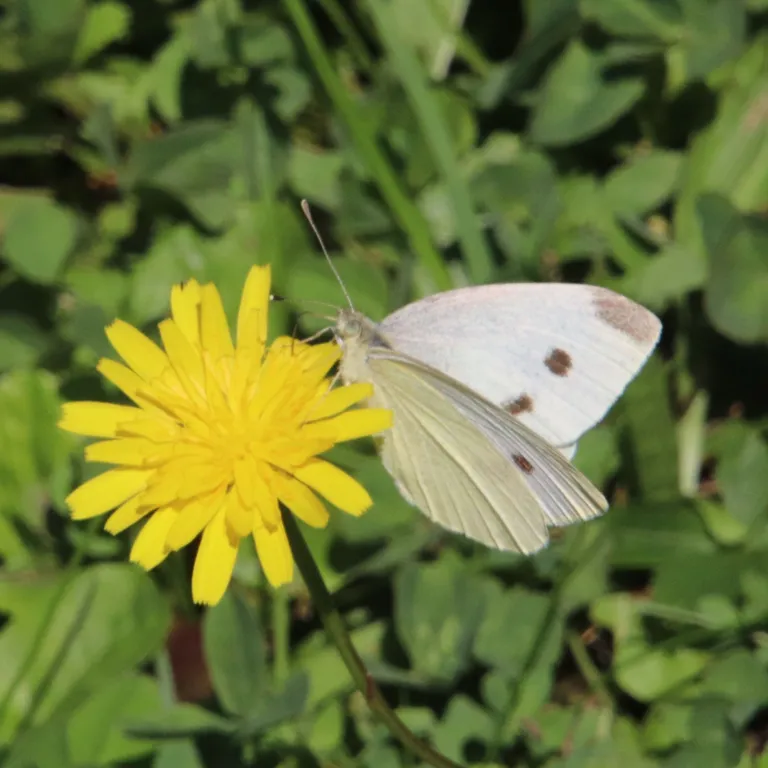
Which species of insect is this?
Pieris rapae
